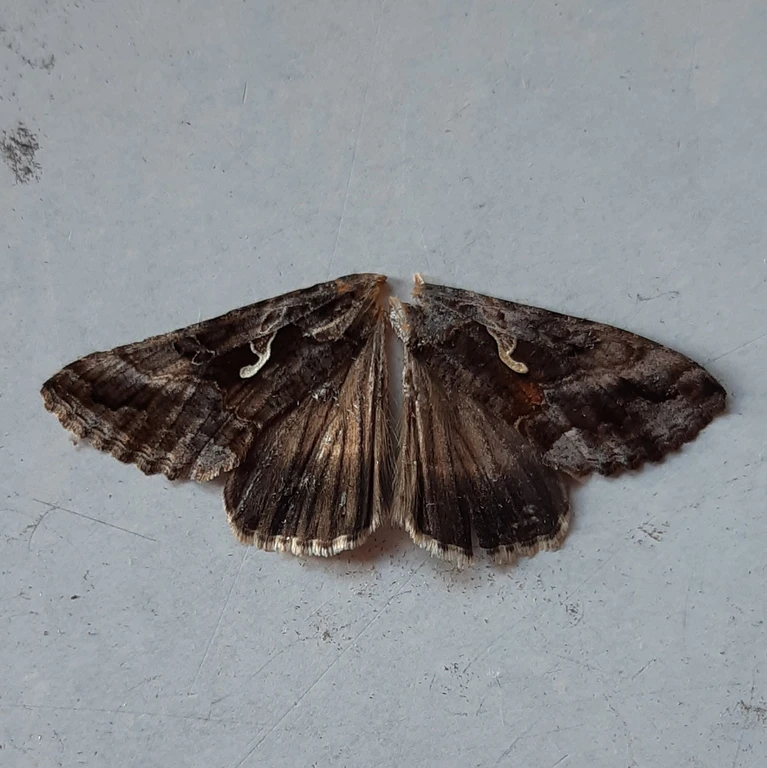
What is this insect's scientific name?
Autographa gamma
